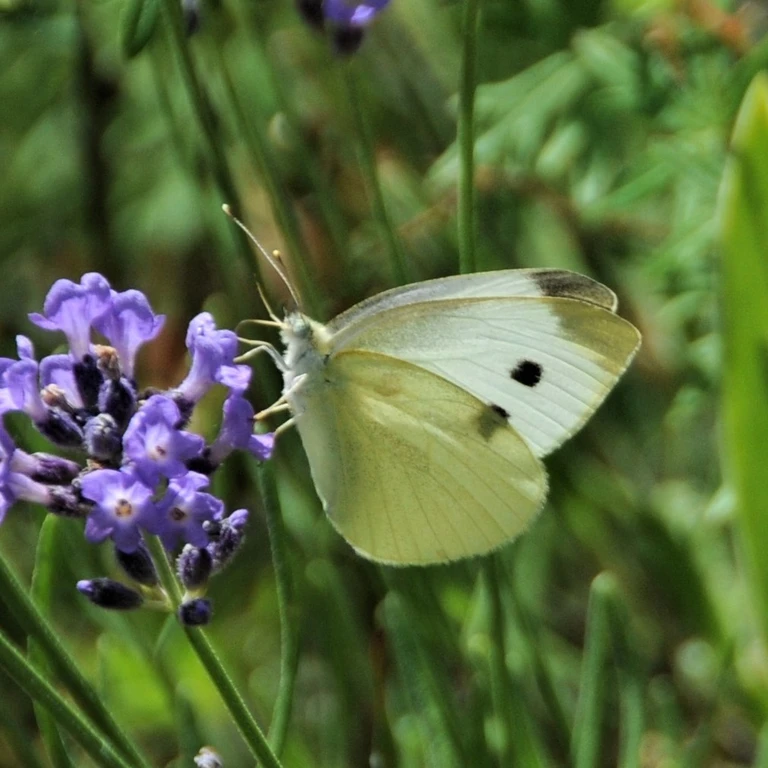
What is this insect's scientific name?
Pieris rapae
